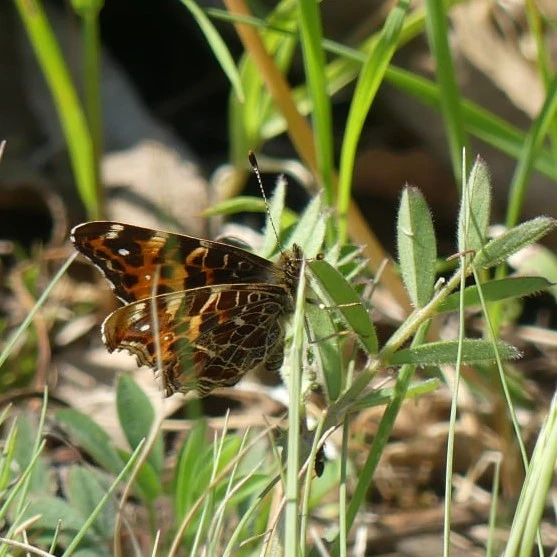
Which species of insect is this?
Araschnia levana
